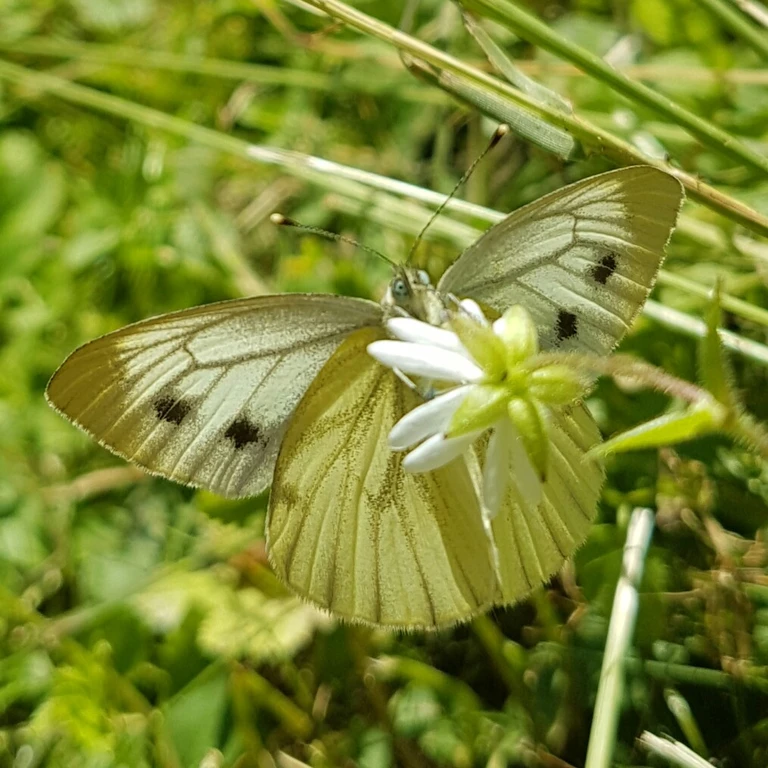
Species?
Pieris bryoniae
